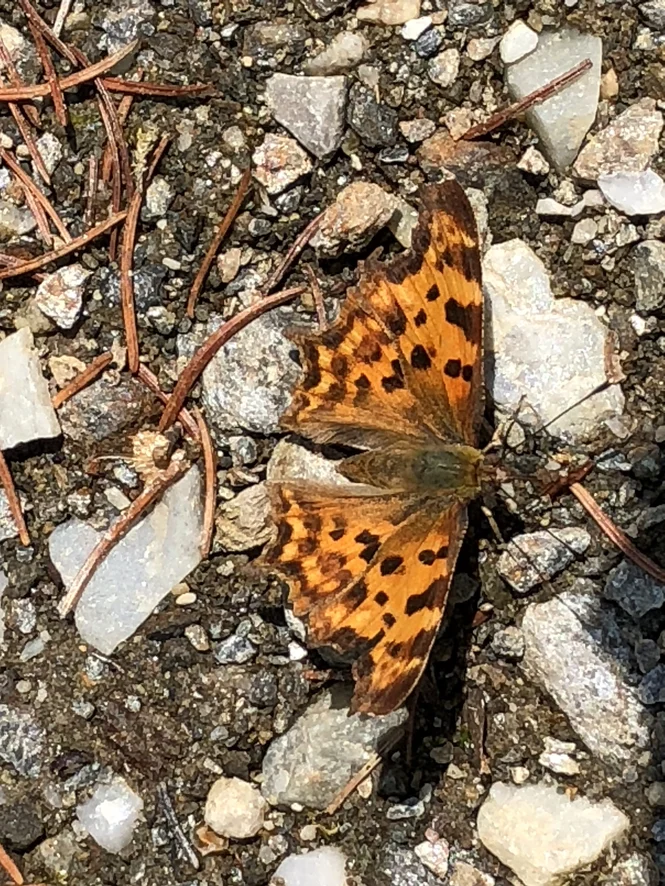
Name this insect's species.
Polygonia c-album
